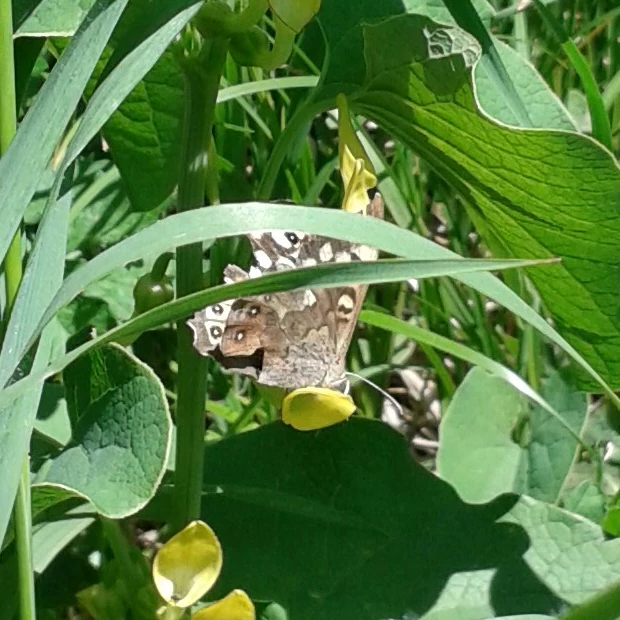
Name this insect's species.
Pararge aegeria
